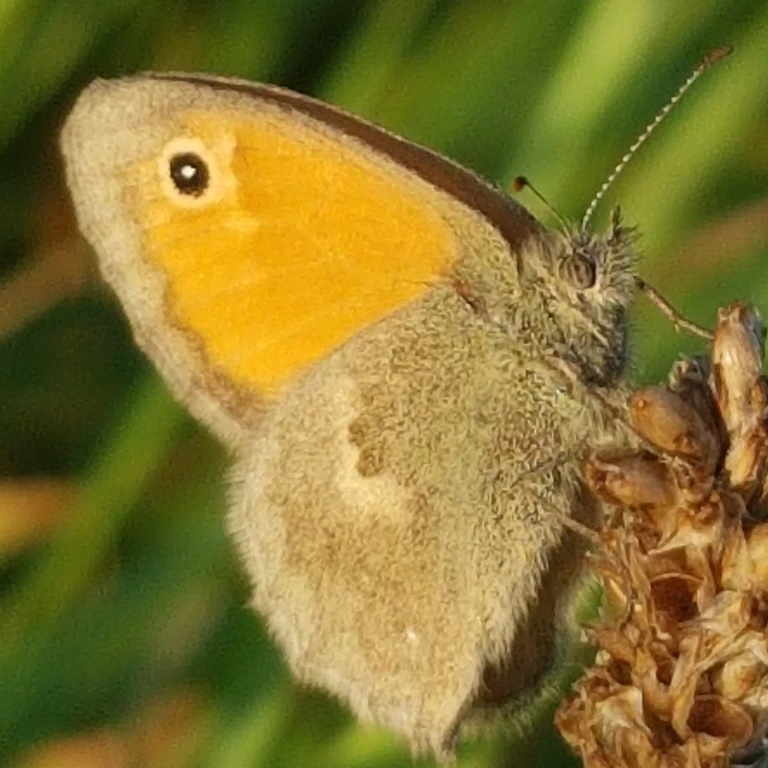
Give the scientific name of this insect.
Coenonympha pamphilus
